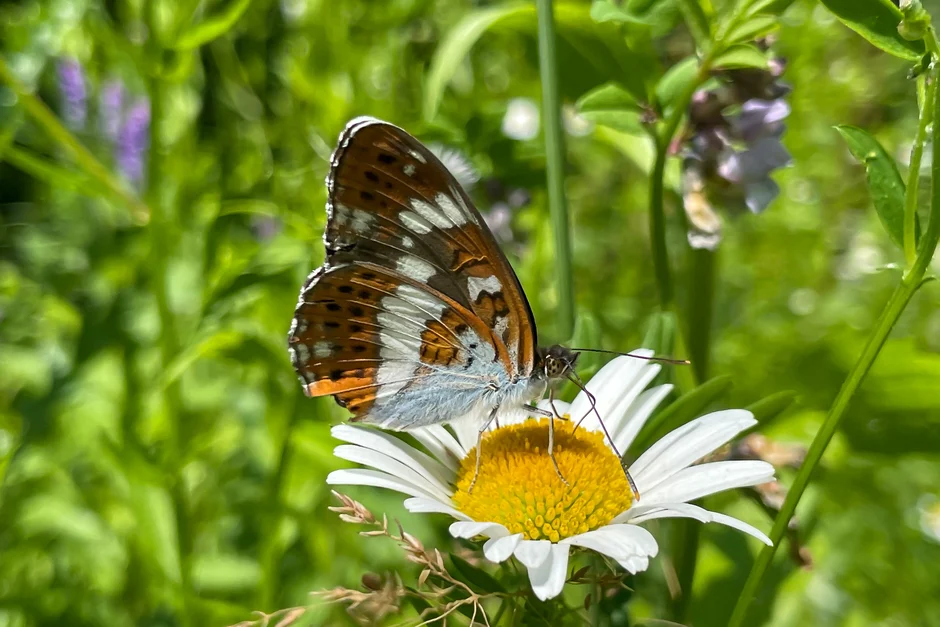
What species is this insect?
Limenitis camilla (also Ladoga camilla)
